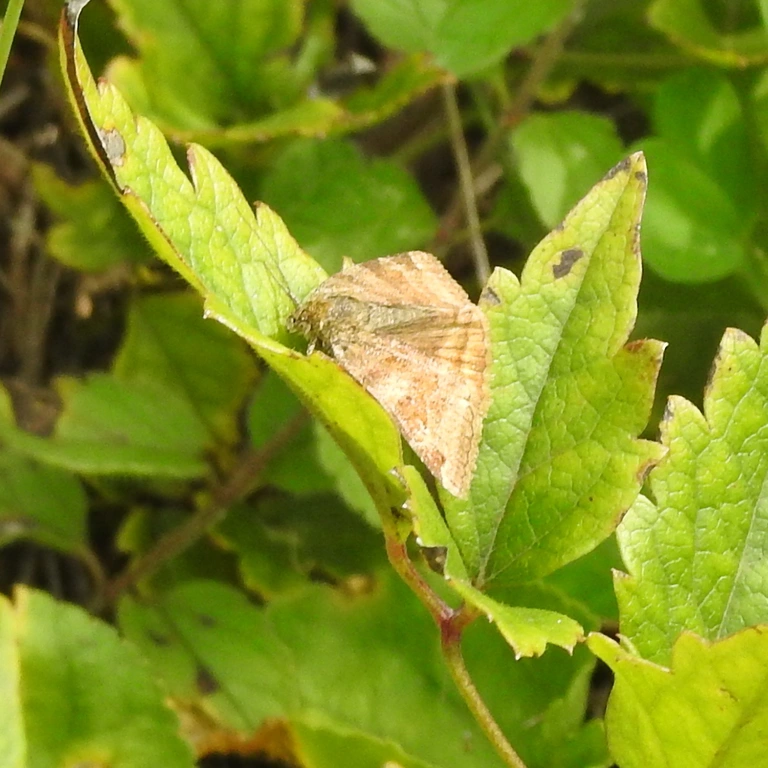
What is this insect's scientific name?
Euclidia glyphica
